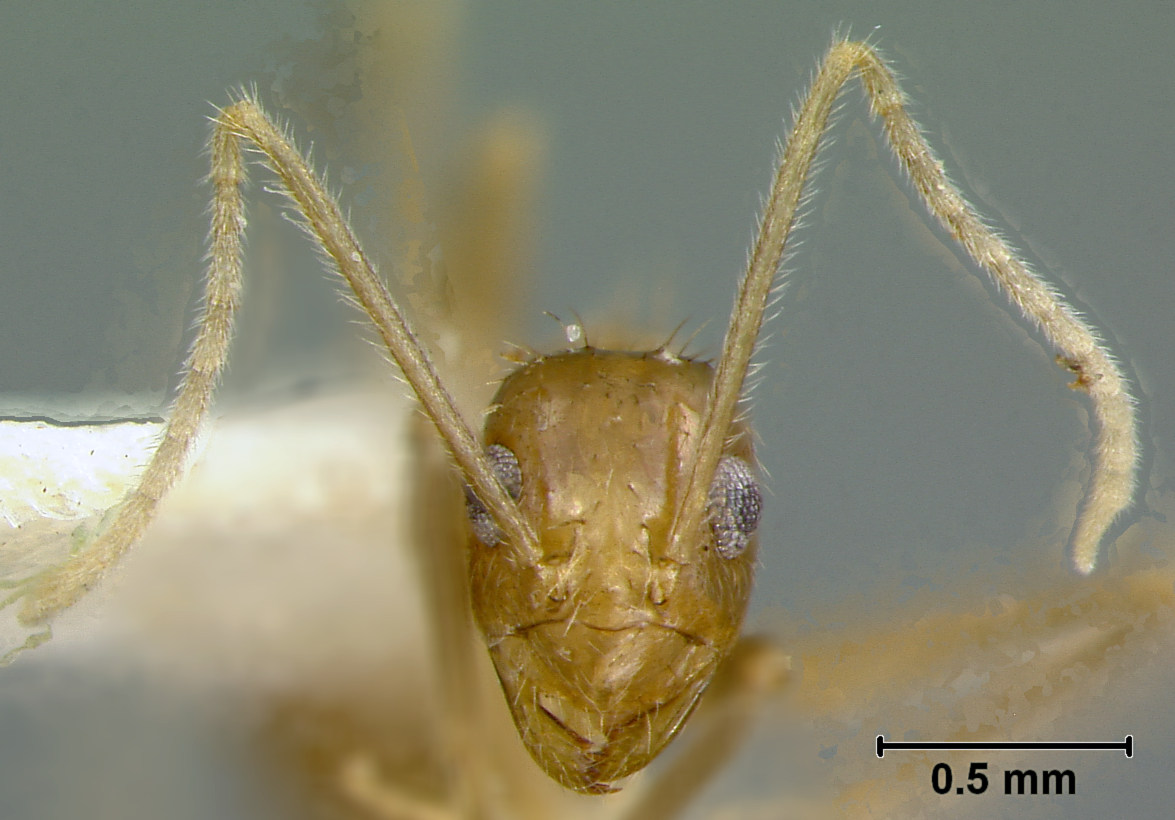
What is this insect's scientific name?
Paratrechina cisipa
